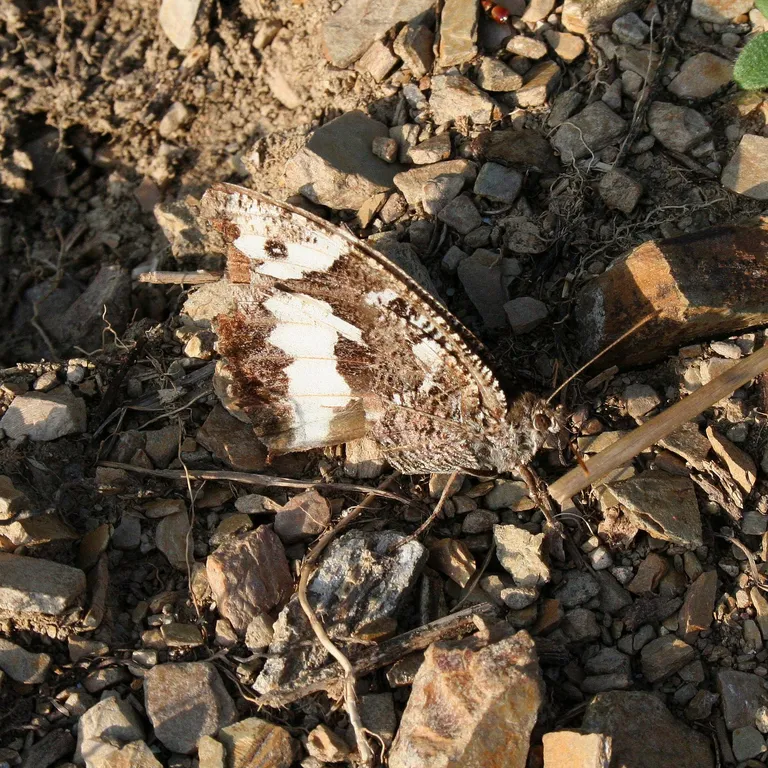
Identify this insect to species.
Brintesia circe
